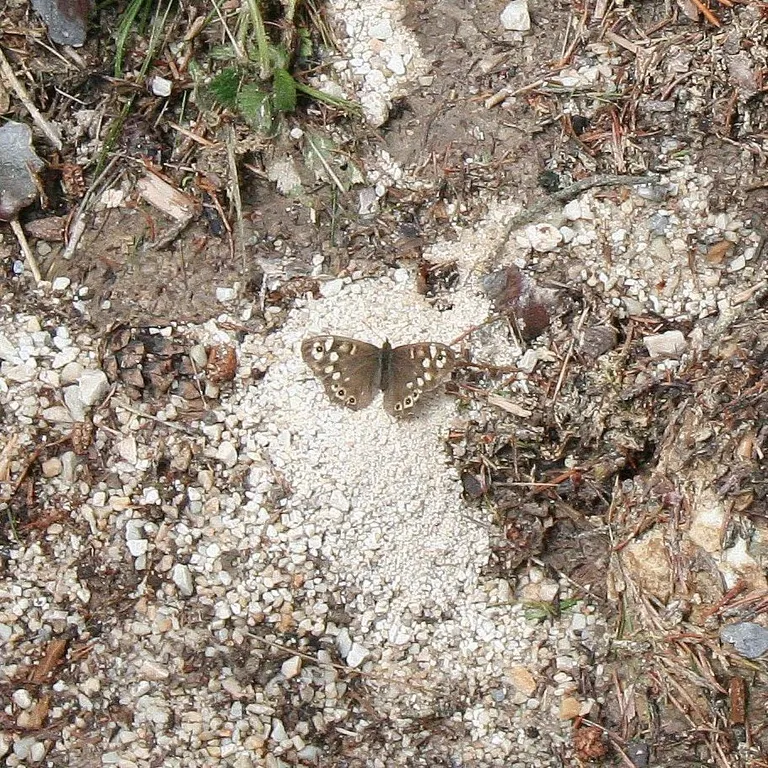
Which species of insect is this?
Pararge aegeria
